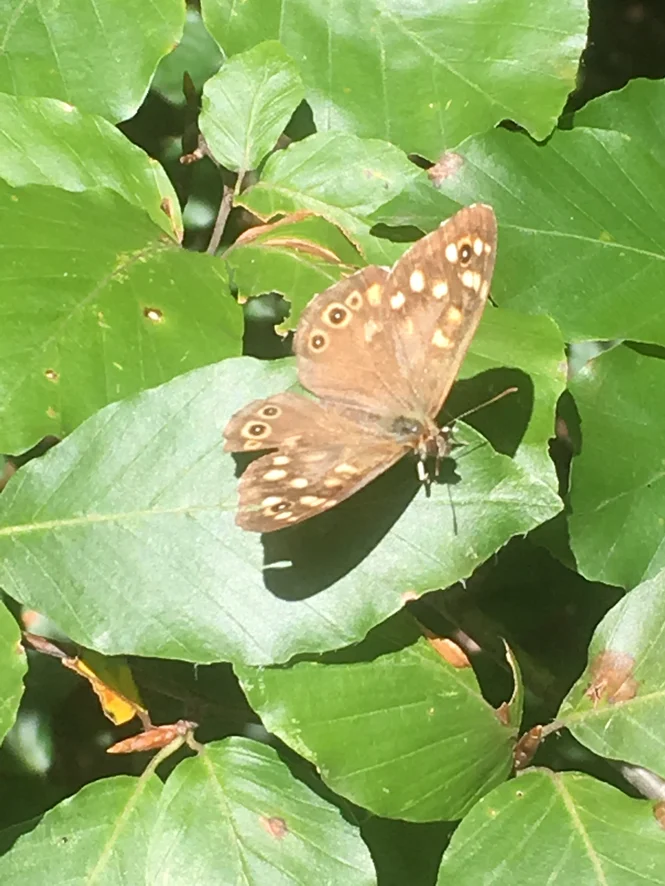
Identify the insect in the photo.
Pararge aegeria
